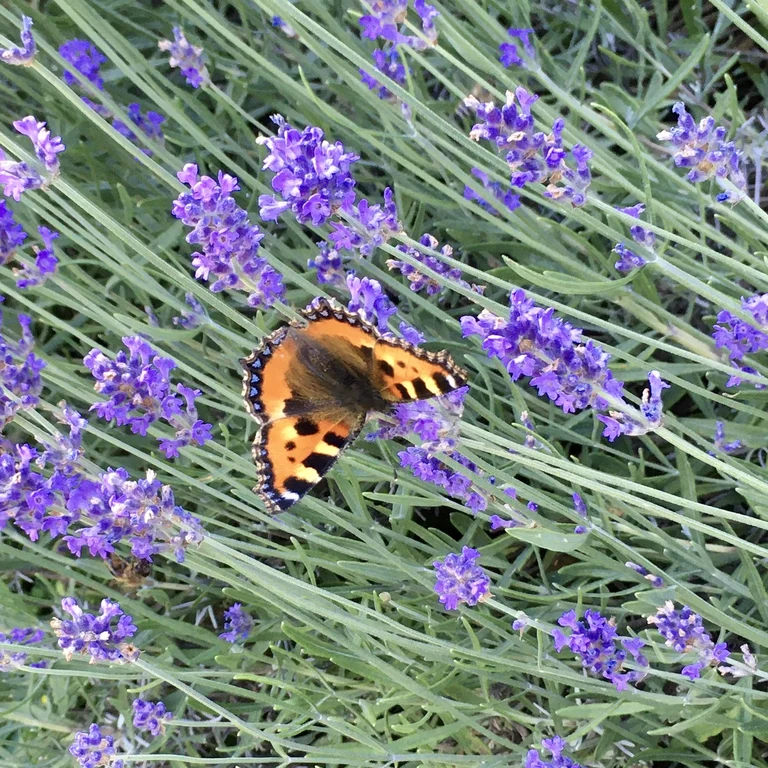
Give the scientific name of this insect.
Aglais urticae
